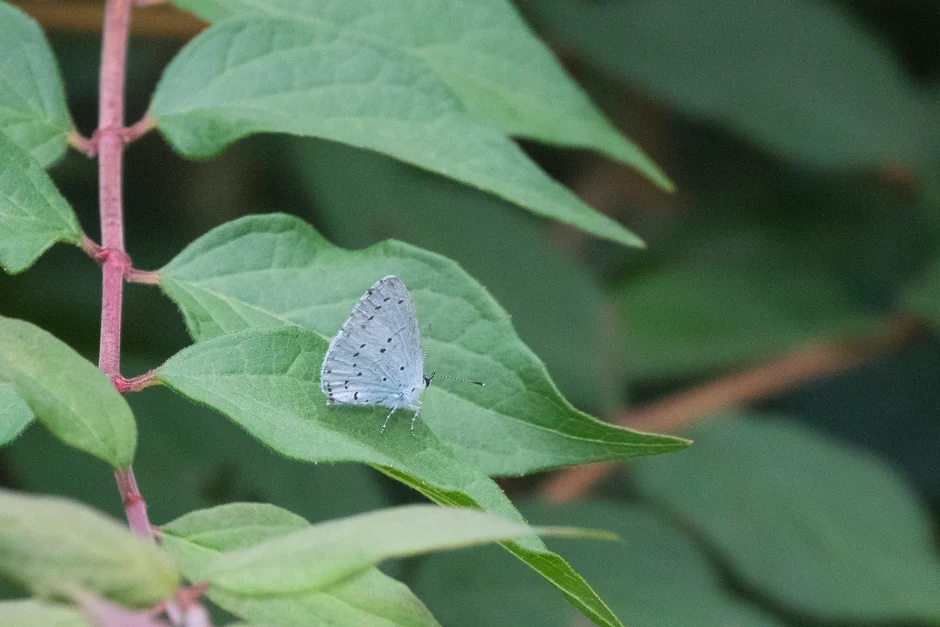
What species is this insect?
Celastrina argiolus
